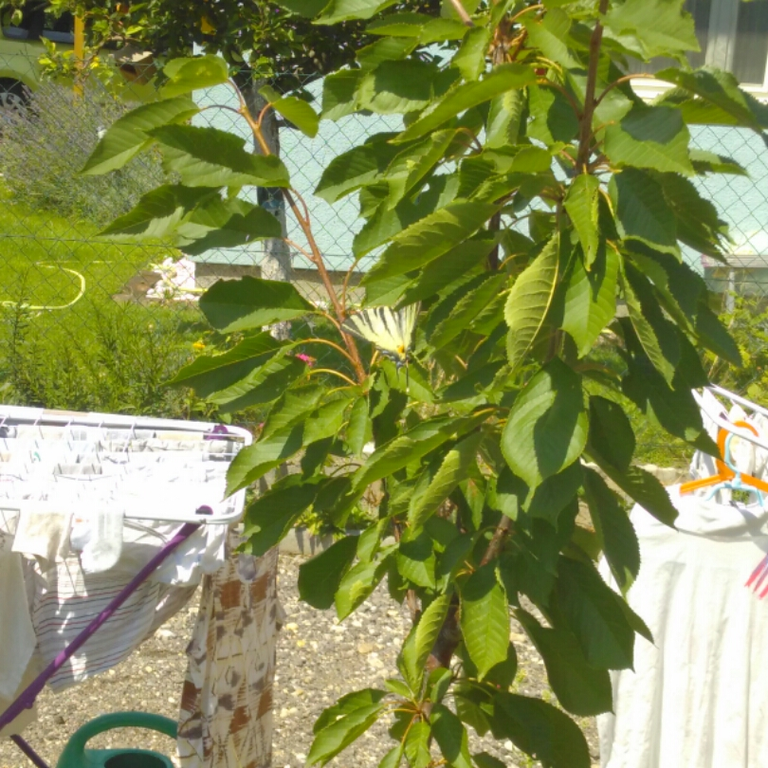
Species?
Iphiclides podalirius
